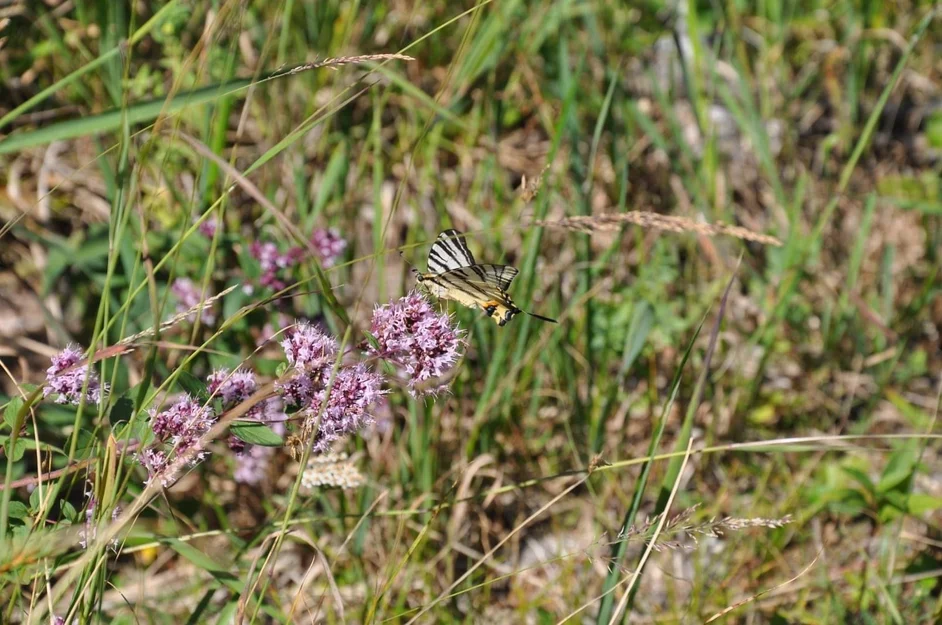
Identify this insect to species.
Iphiclides podalirius
